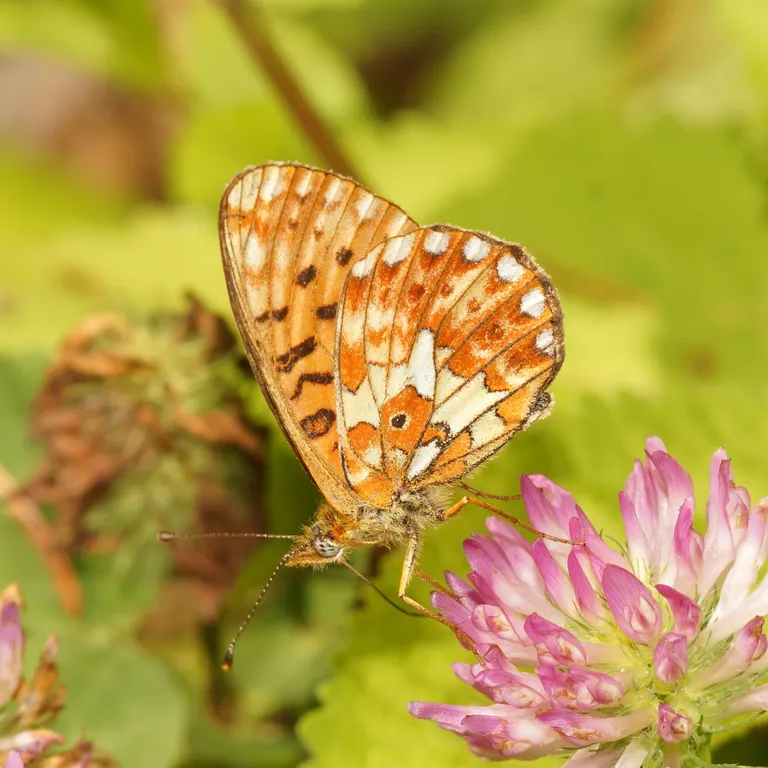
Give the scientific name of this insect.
Boloria euphrosyne (also Clossiana euphrosyne)
